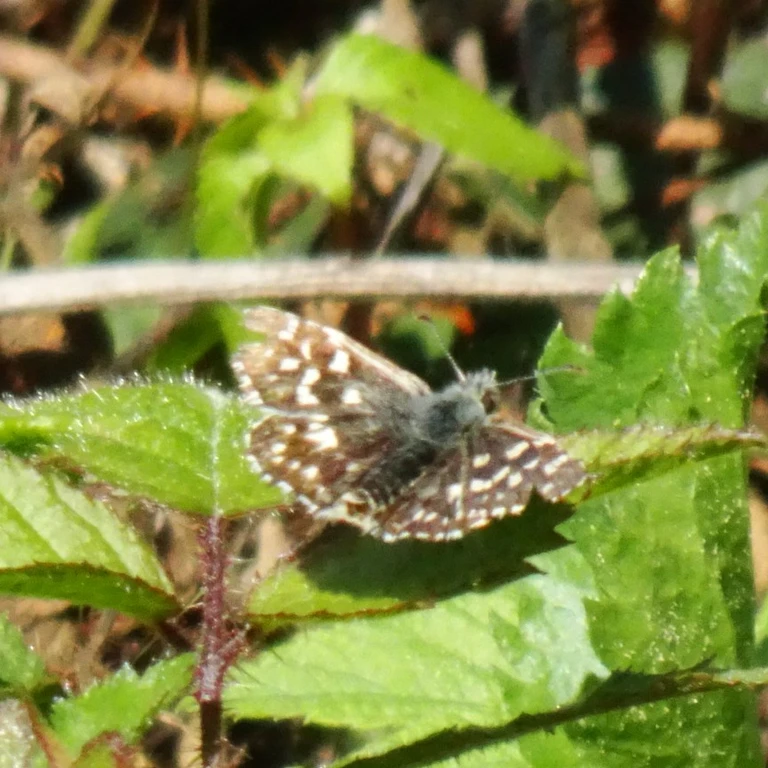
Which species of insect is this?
Pyrgus malvae
